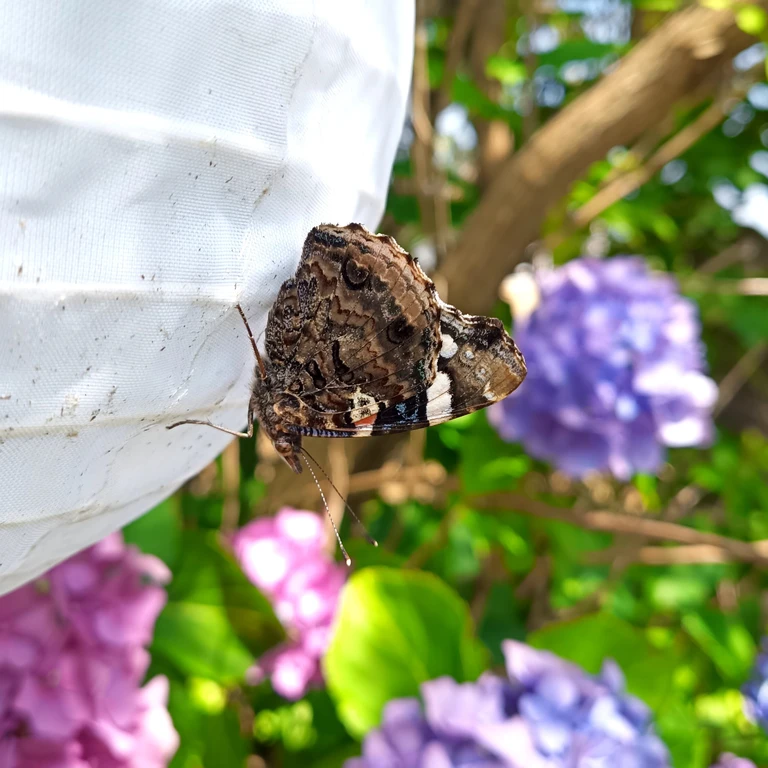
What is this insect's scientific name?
Vanessa atalanta
